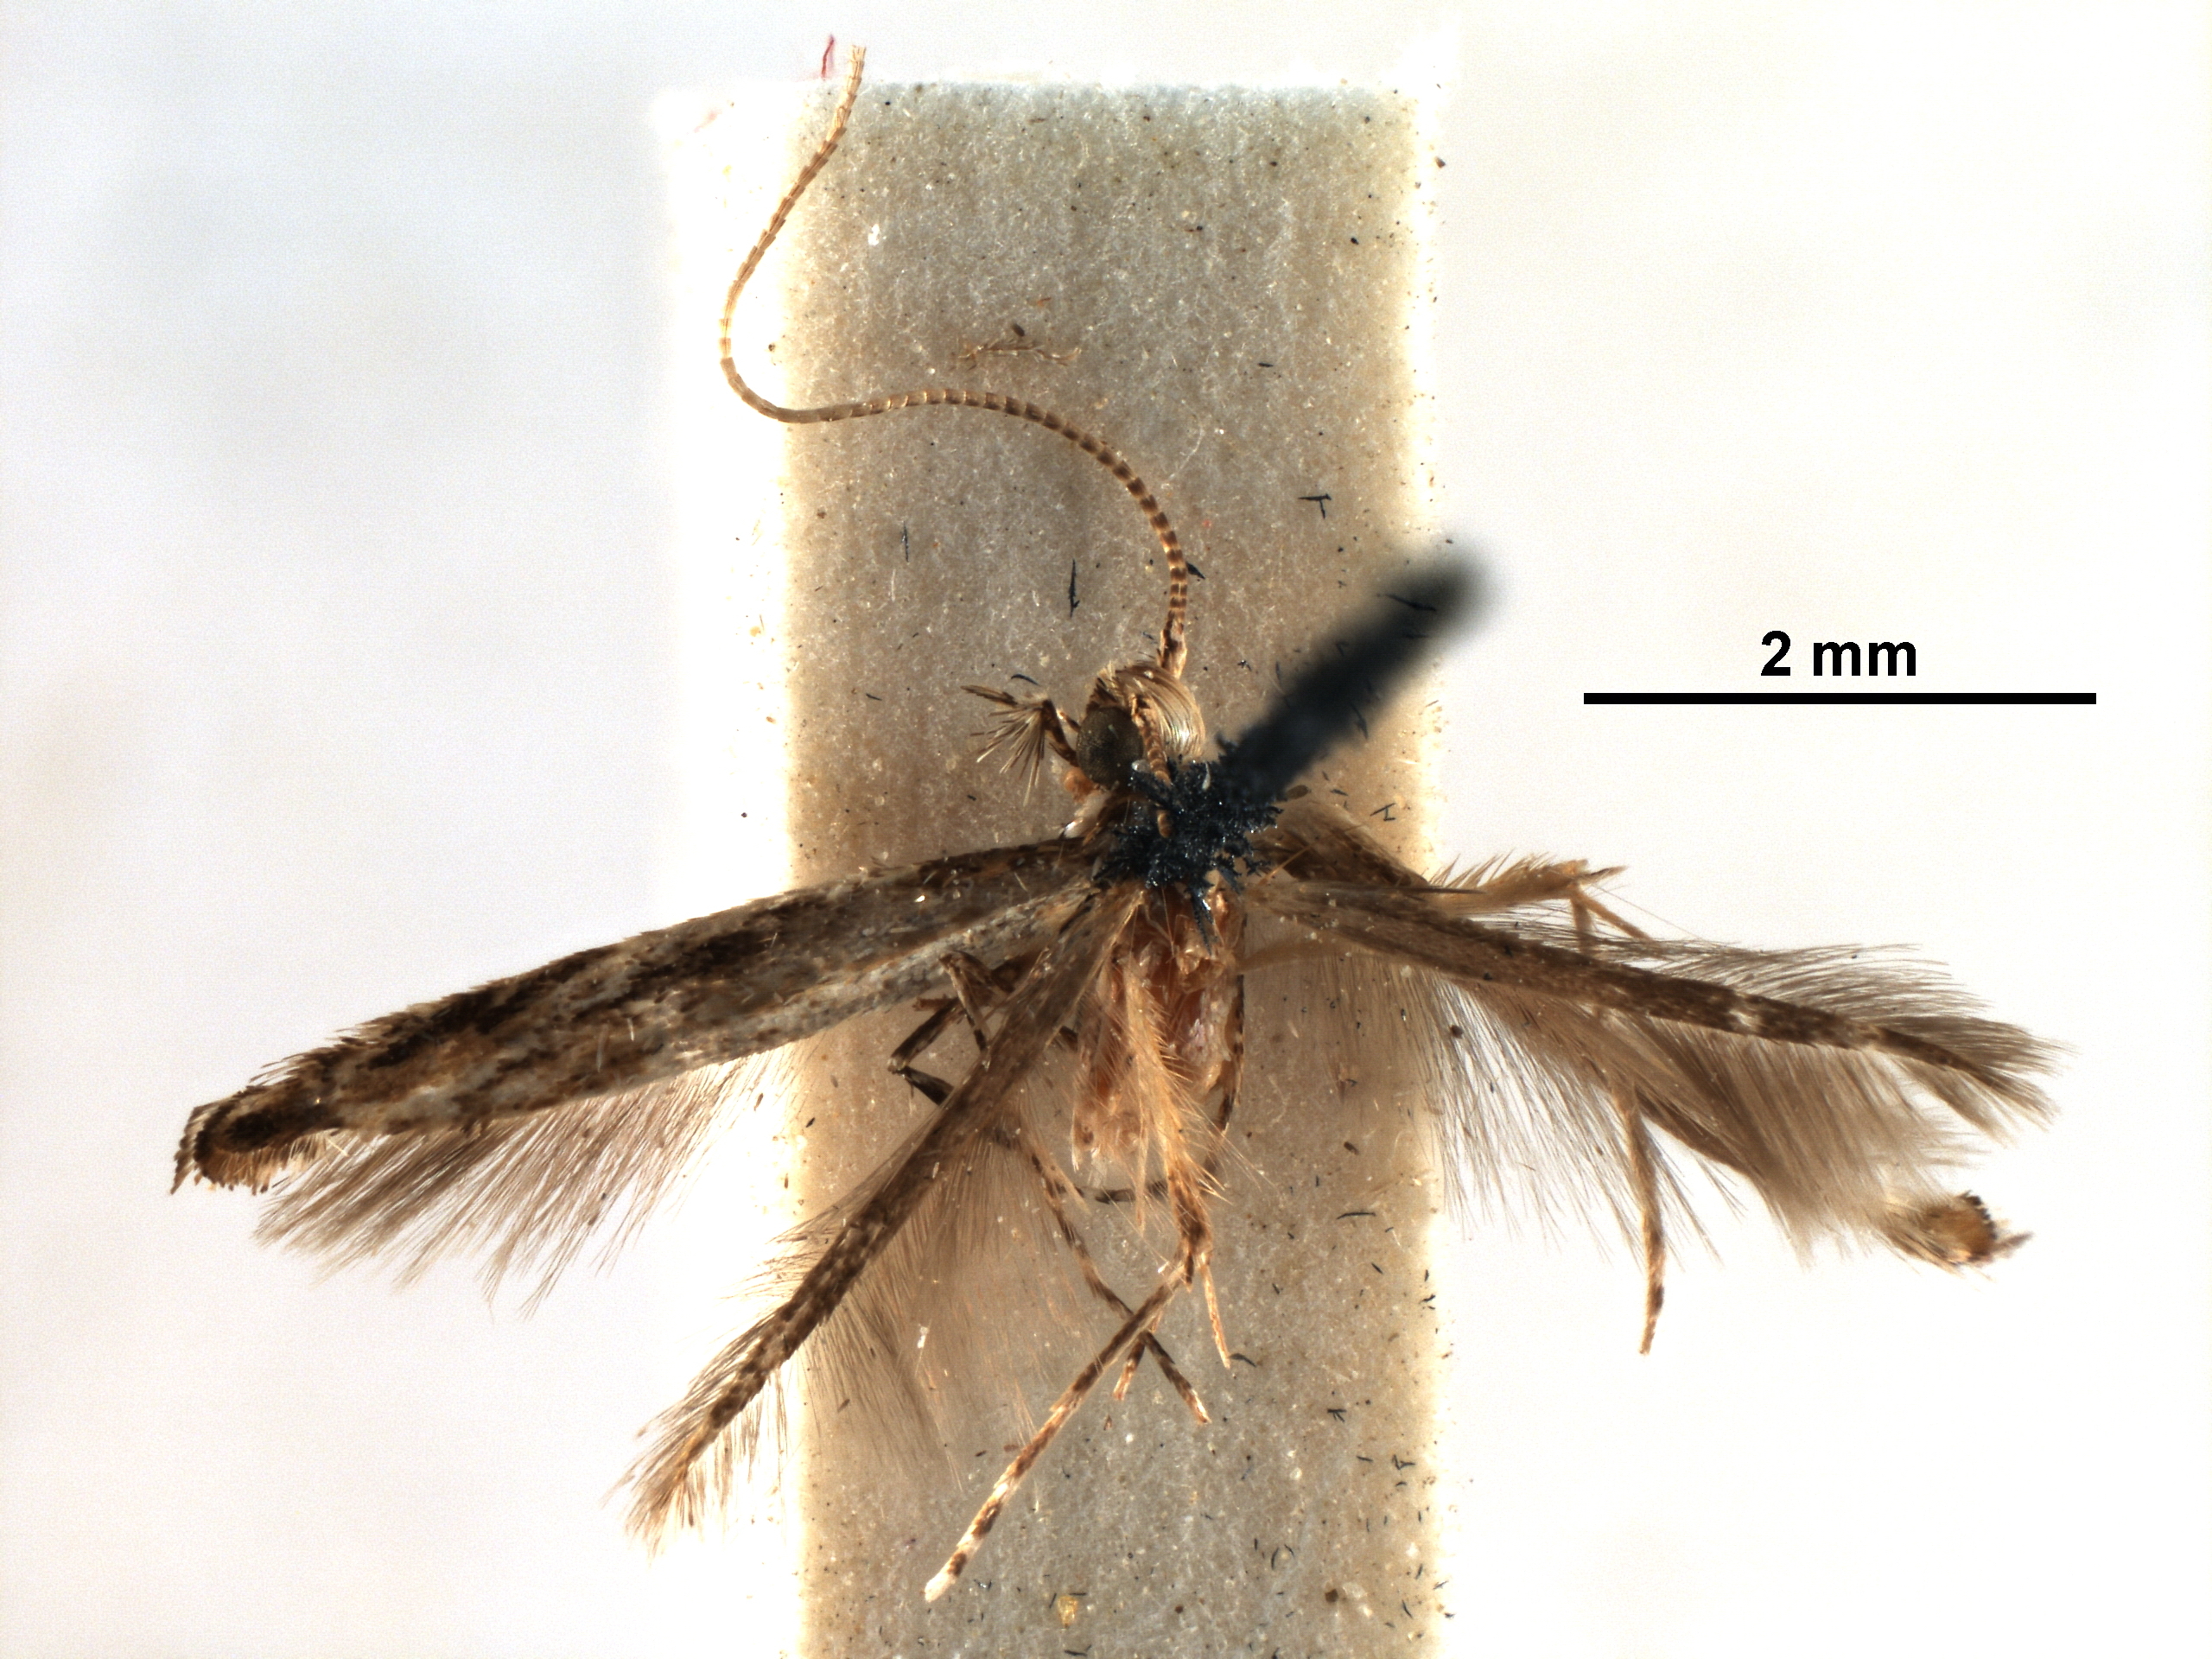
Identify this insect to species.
Acrocercops hyphantica
